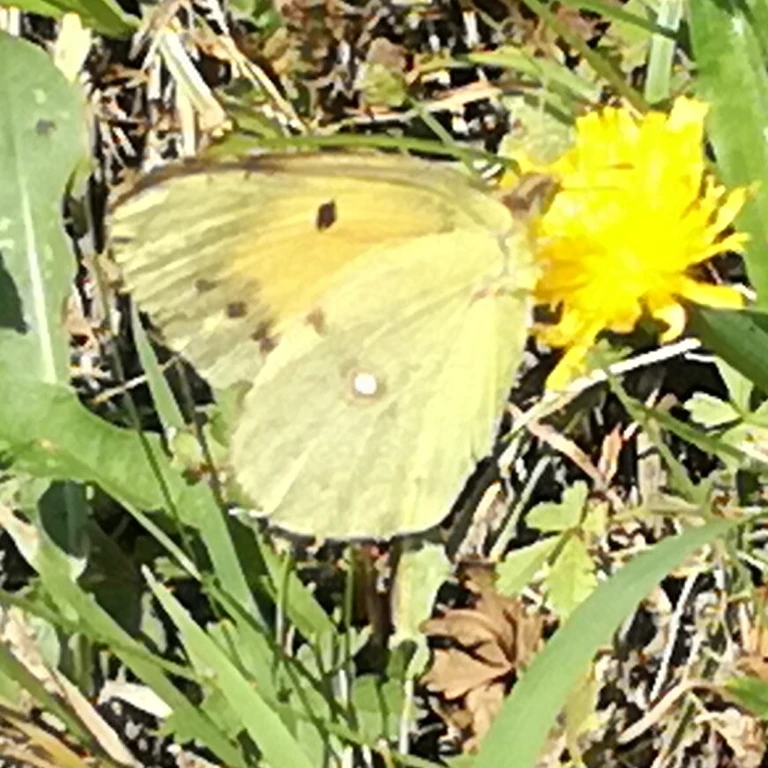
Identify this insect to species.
Colias croceus
